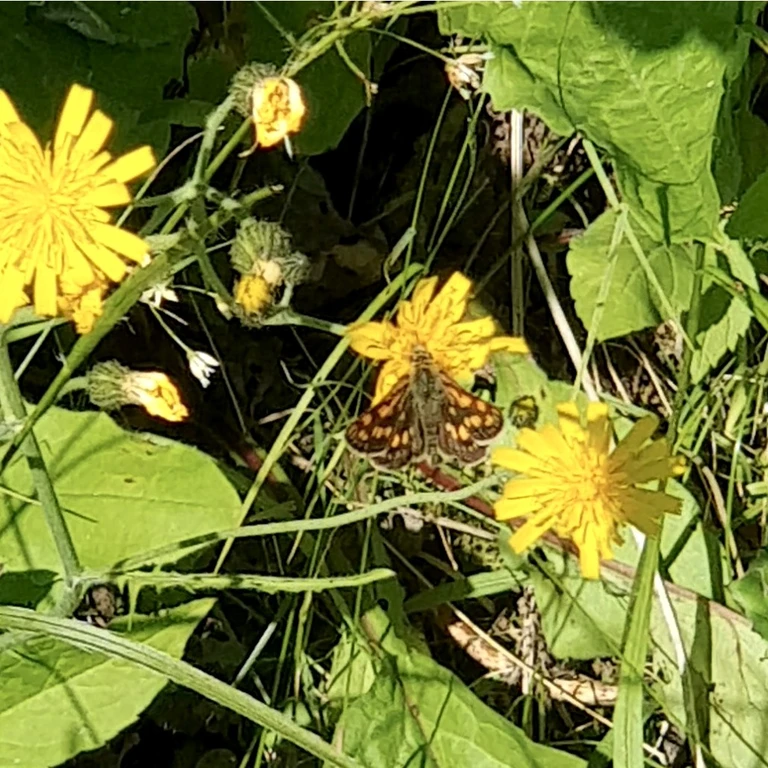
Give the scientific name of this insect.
Carterocephalus palaemon
